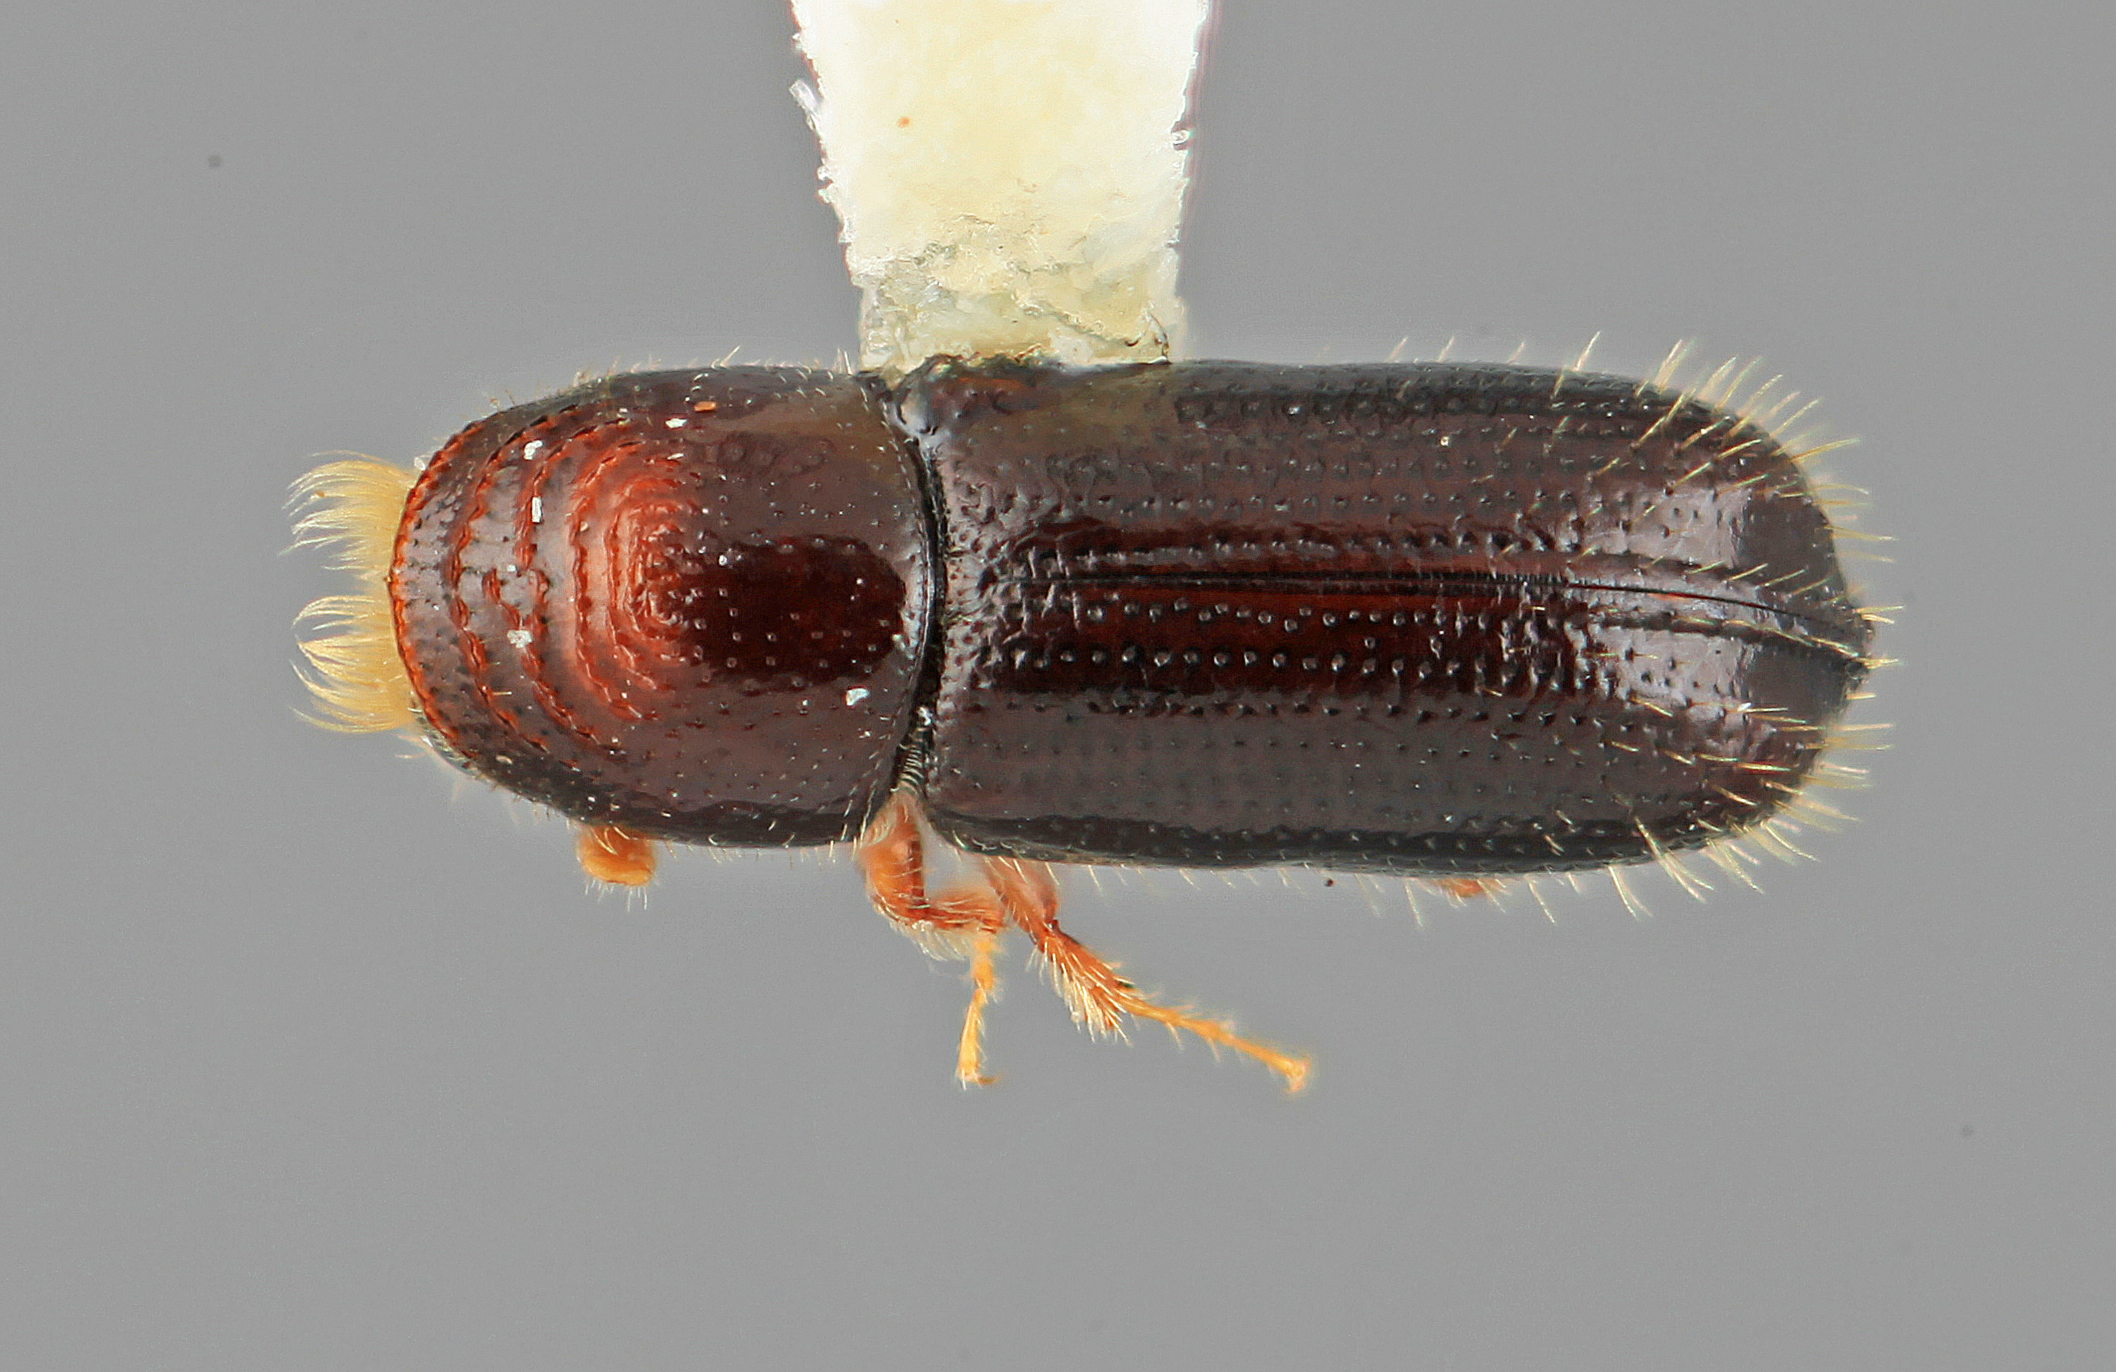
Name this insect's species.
Pityophthorus torridus
